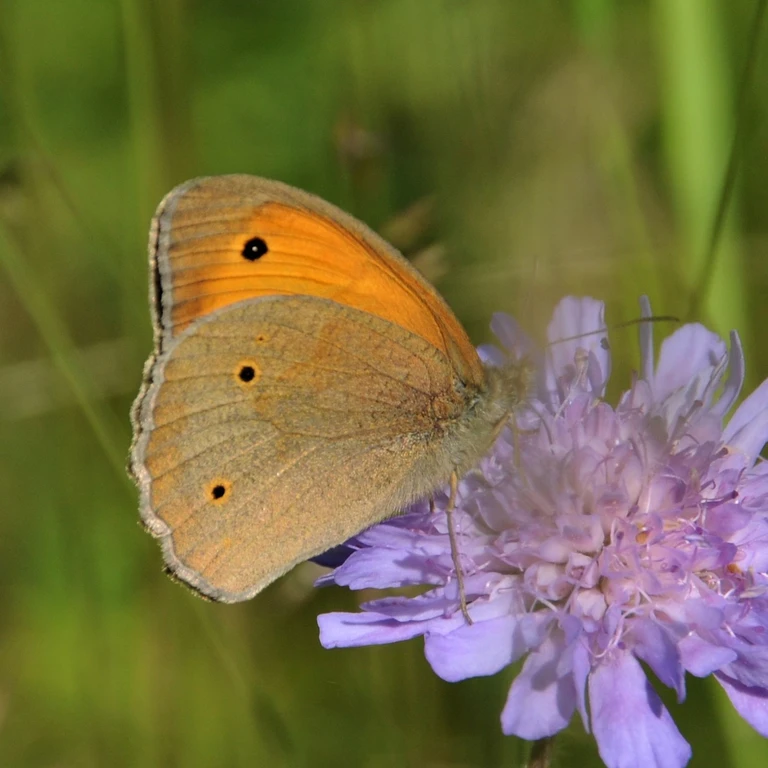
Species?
Maniola jurtina
